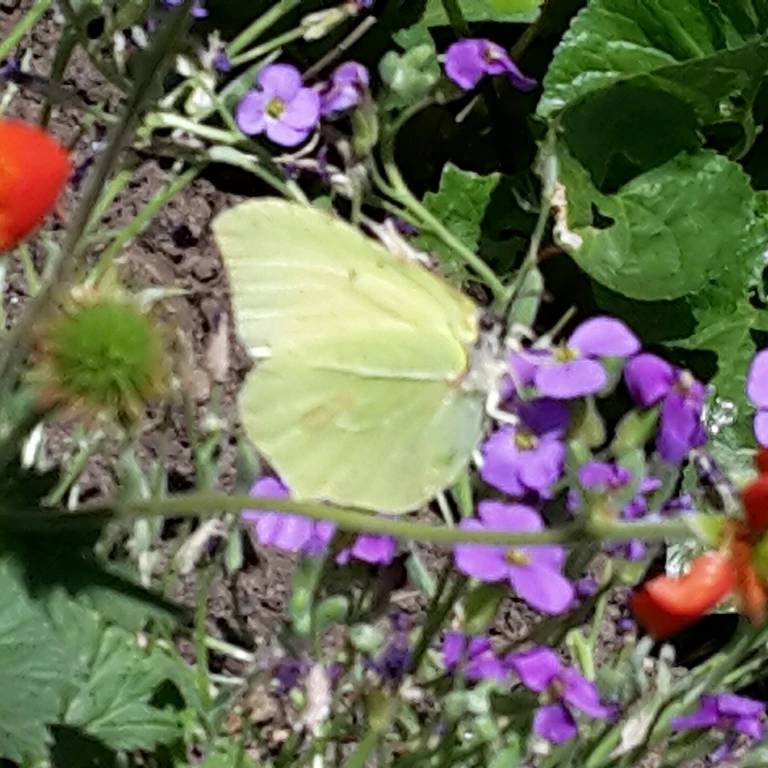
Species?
Gonepteryx rhamni
